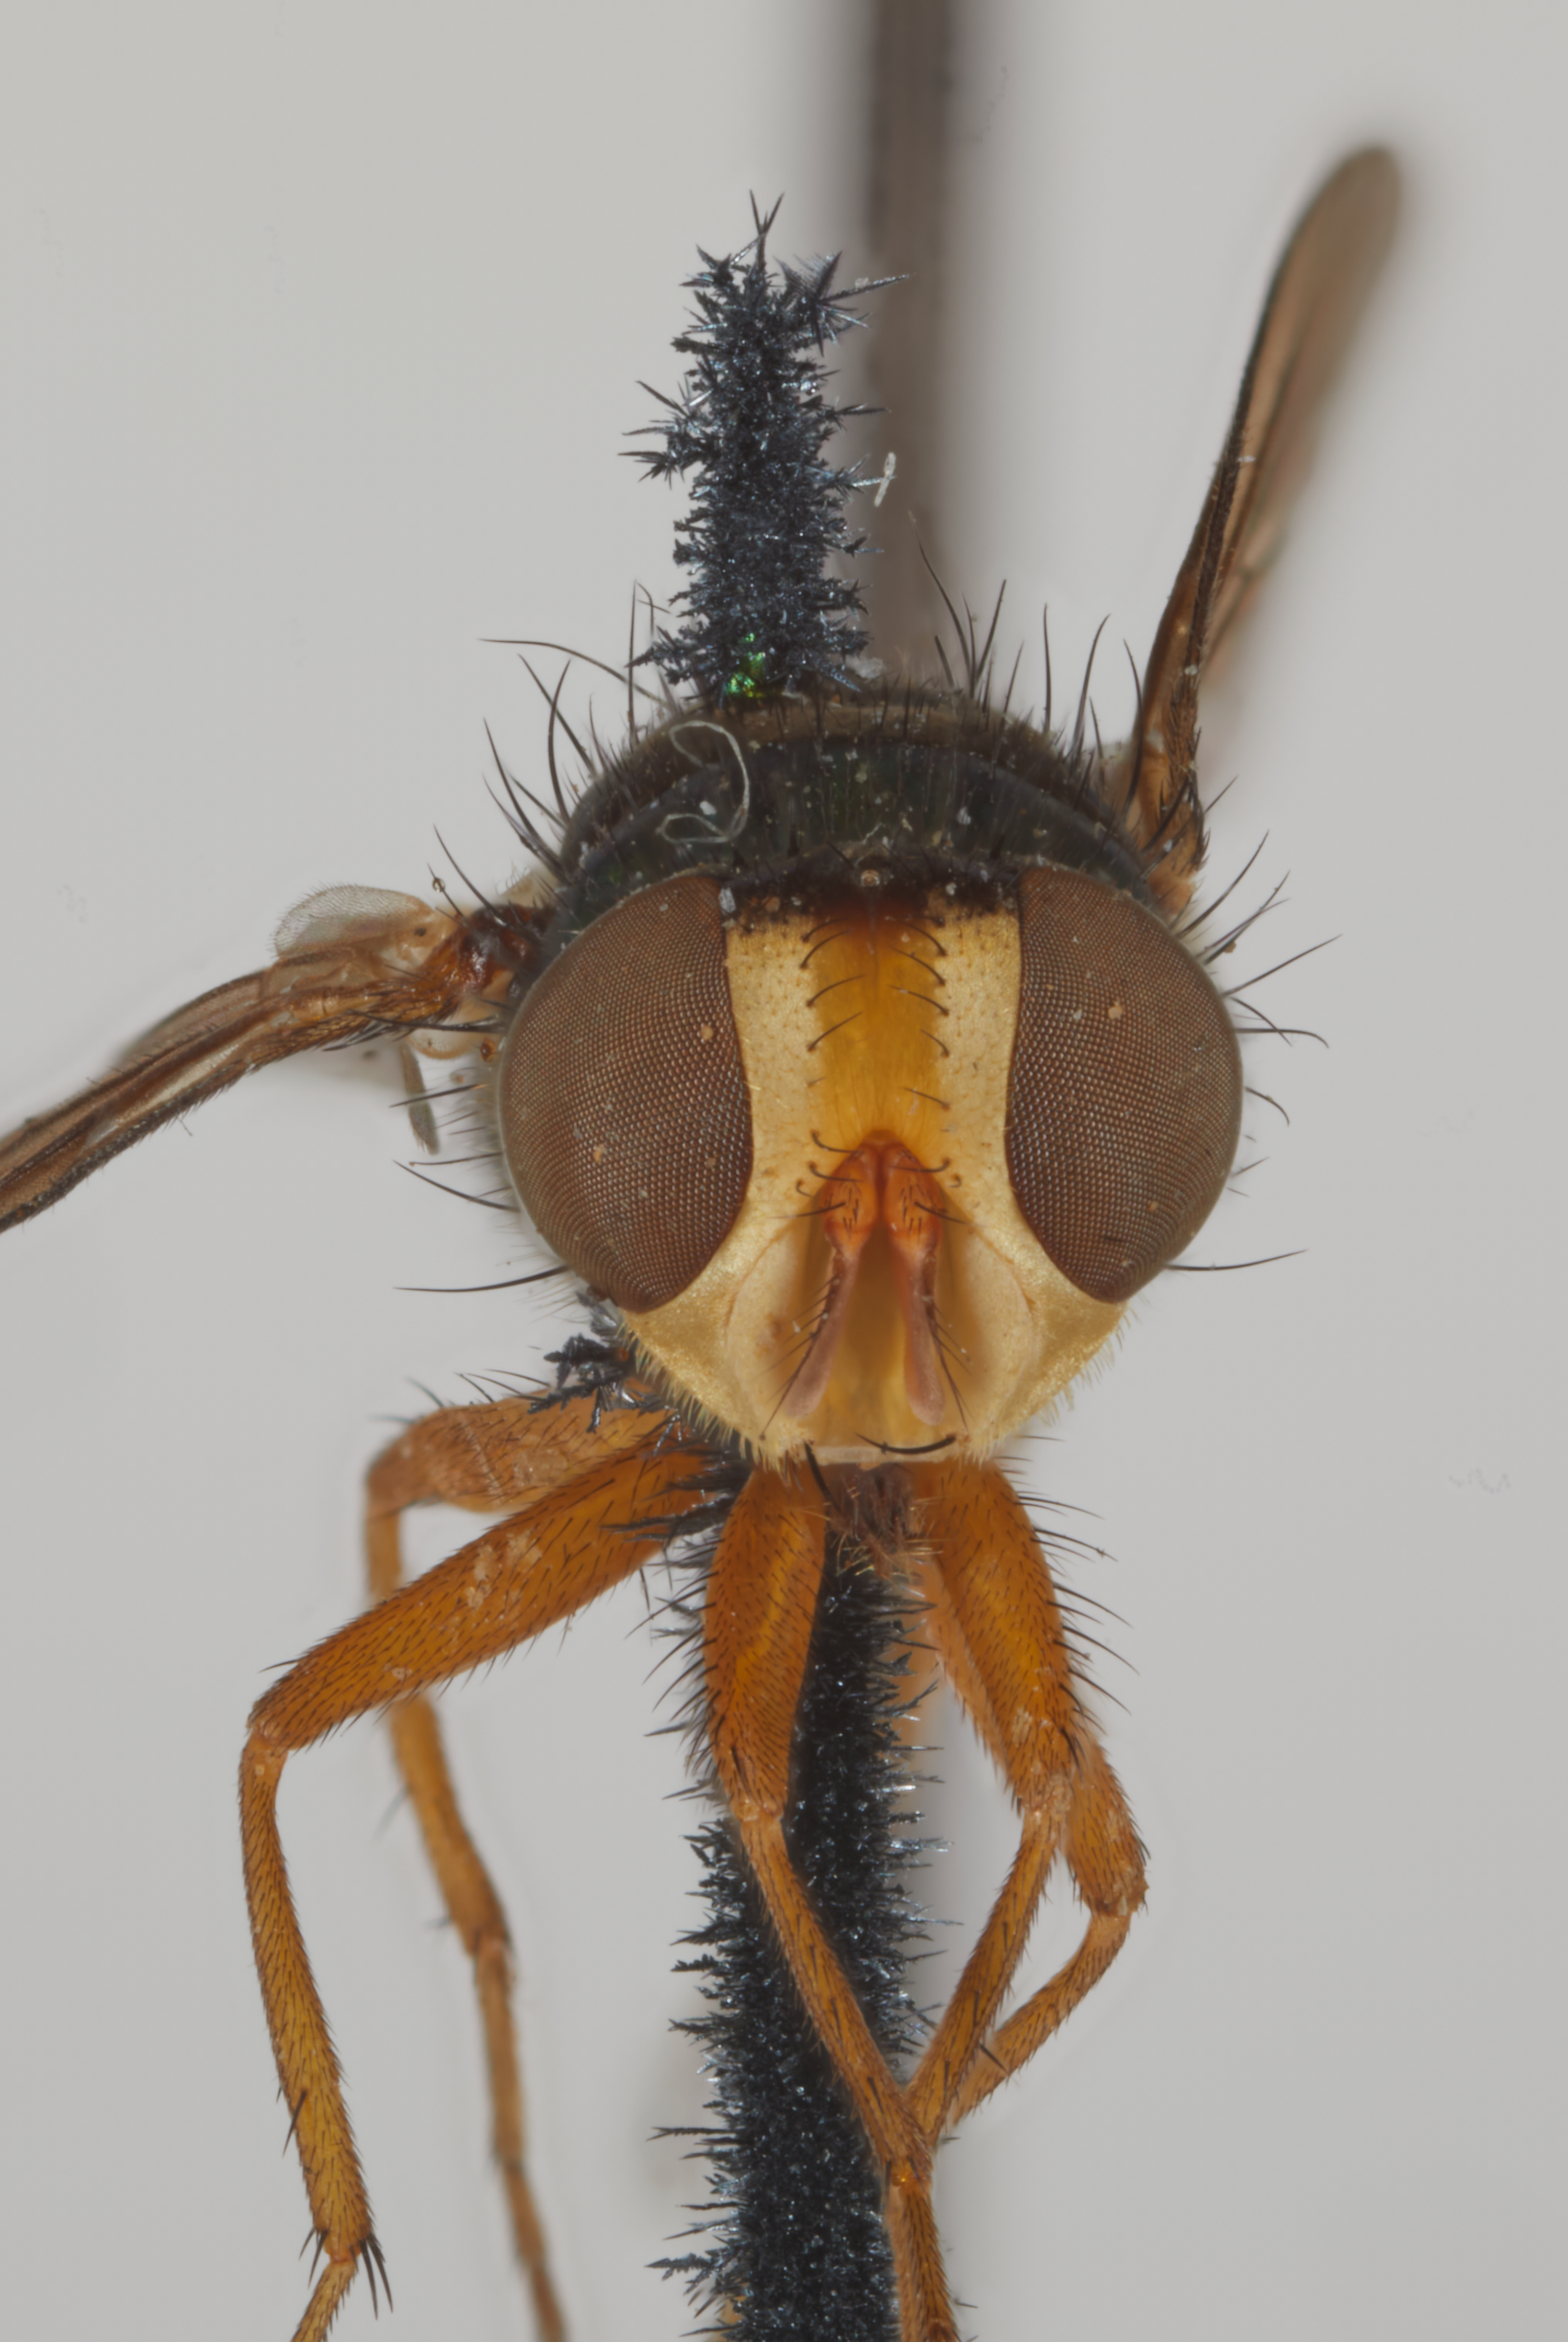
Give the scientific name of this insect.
Microcalliphora flavifrons
